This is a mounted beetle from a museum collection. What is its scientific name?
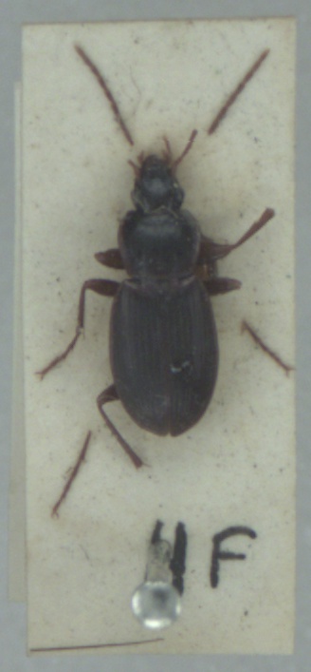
Calathus rotundicollis
